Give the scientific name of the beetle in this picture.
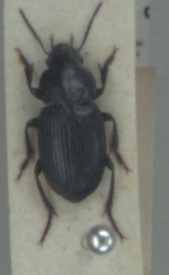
Harpalus neglectus
